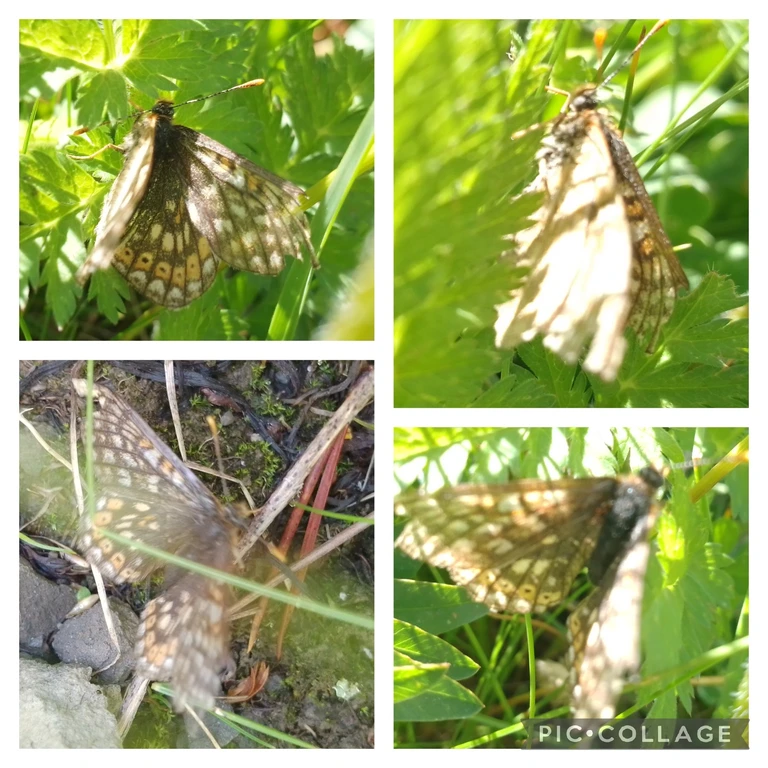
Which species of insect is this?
Euphydryas aurinia
